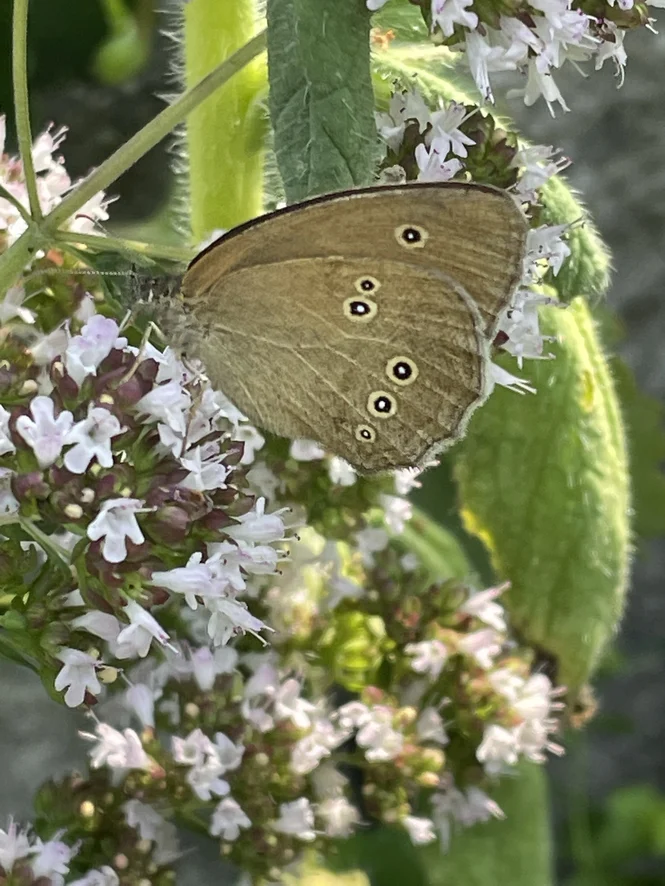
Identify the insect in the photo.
Aphantopus hyperantus
